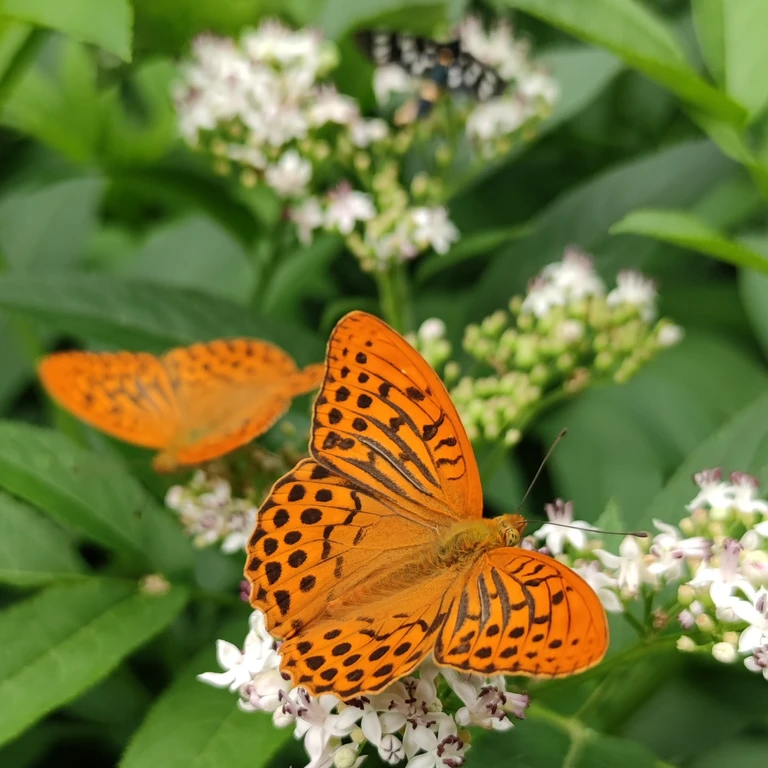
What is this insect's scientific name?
Argynnis paphia
